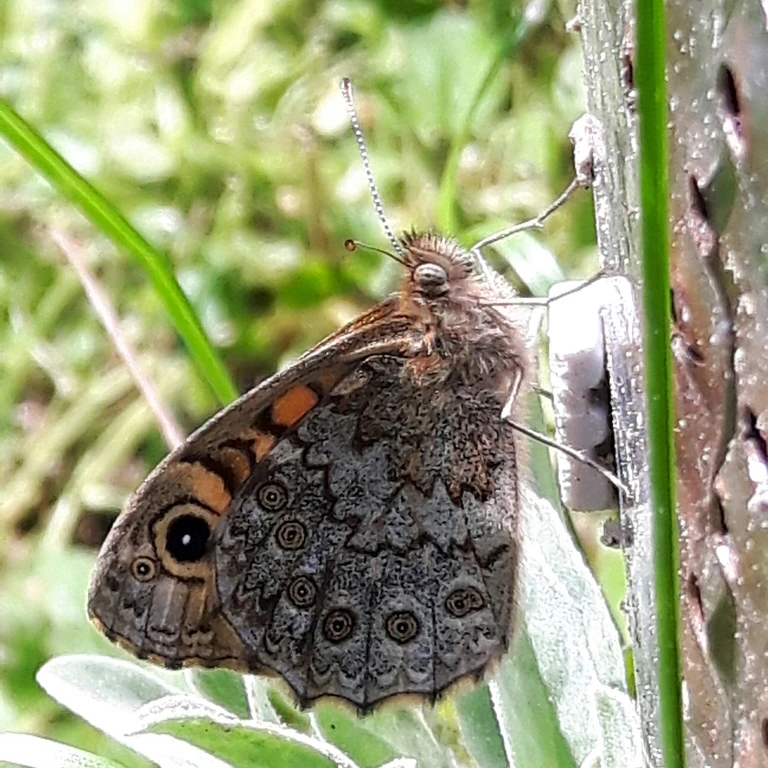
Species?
Lasiommata megera (also Pararge megera)
